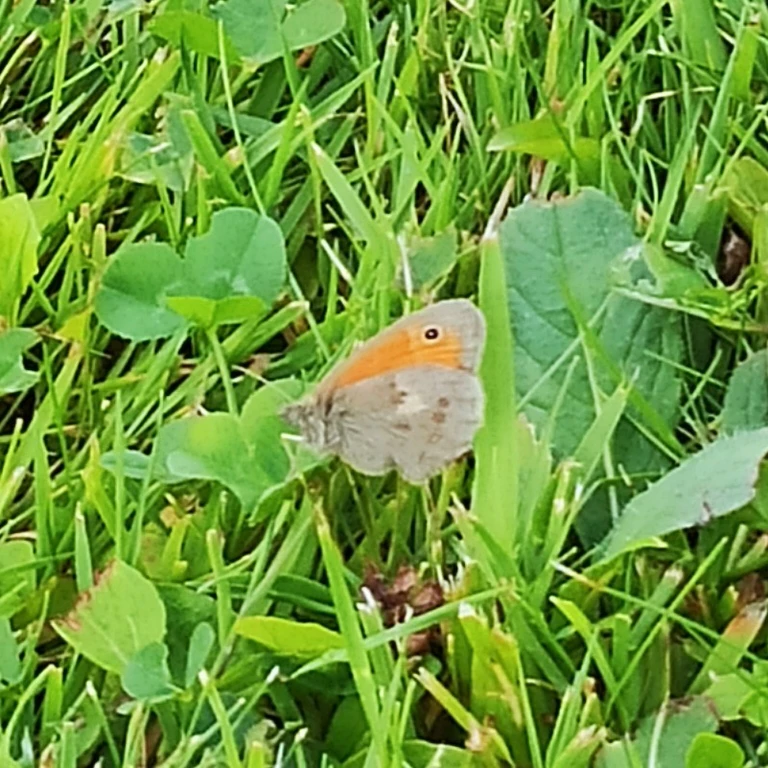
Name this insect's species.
Coenonympha pamphilus
